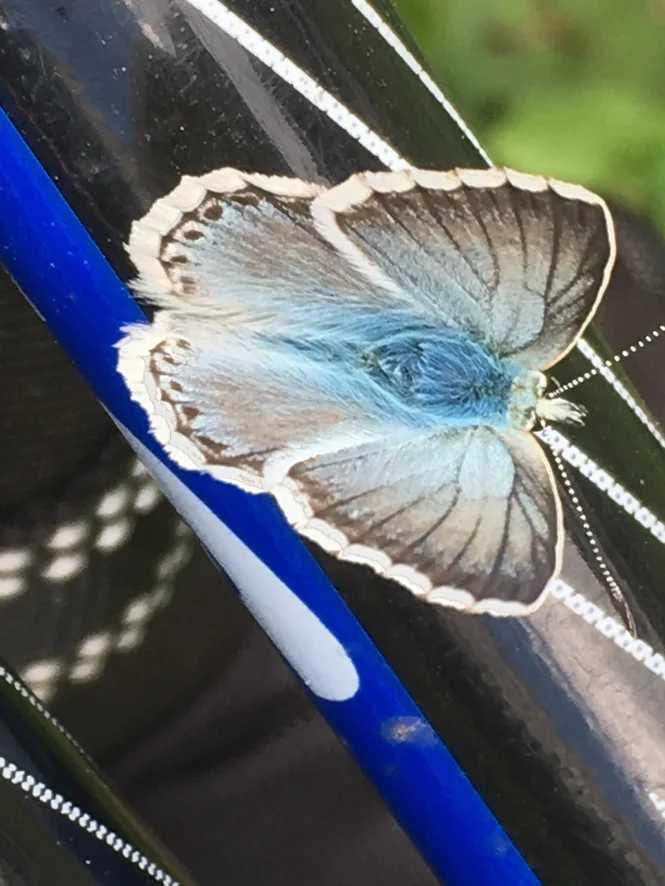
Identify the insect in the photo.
Lysandra coridon
